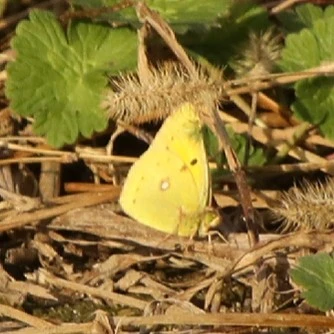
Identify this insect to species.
Colias croceus
